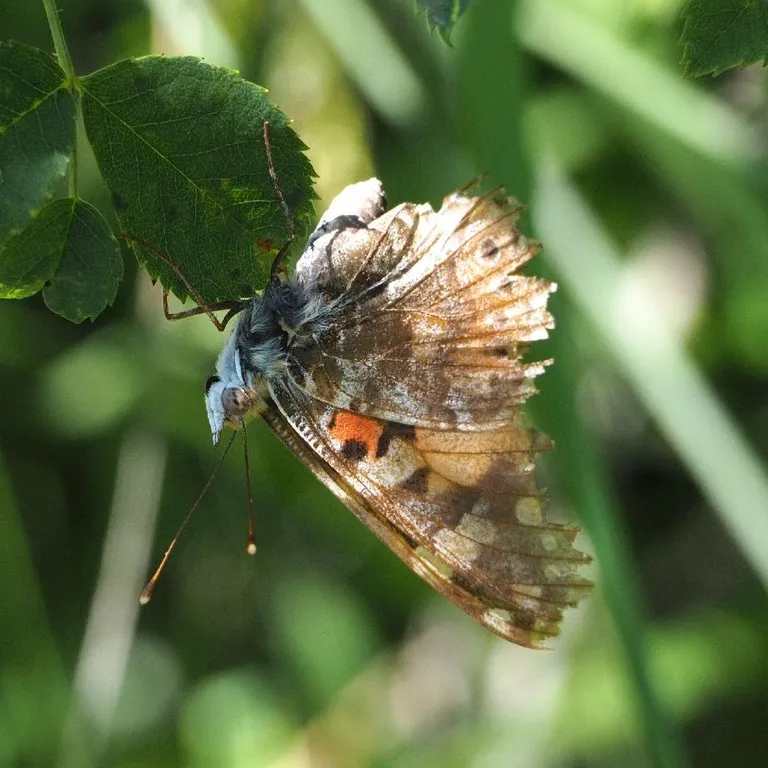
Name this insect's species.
Vanessa cardui
